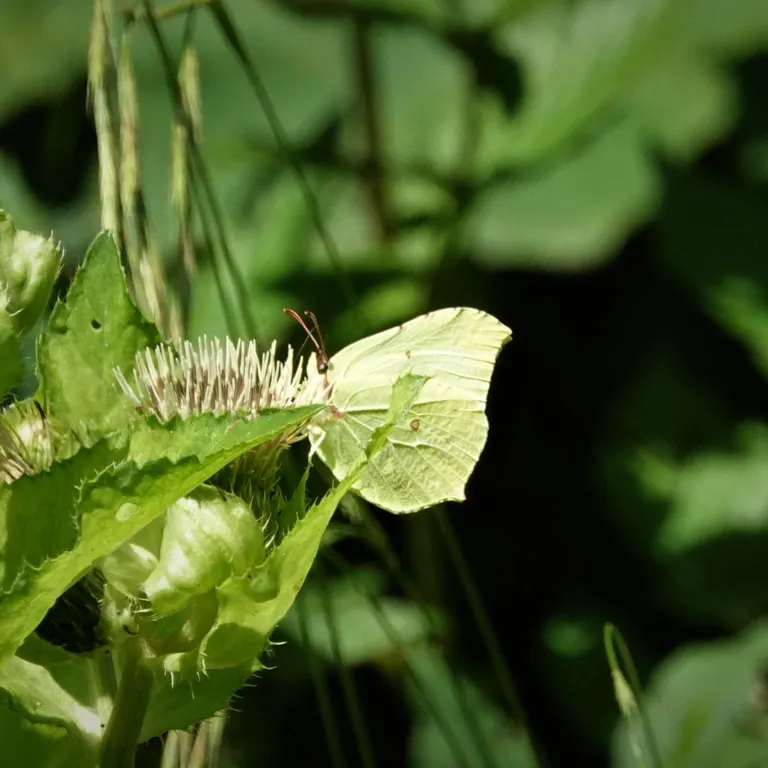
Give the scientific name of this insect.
Gonepteryx rhamni
